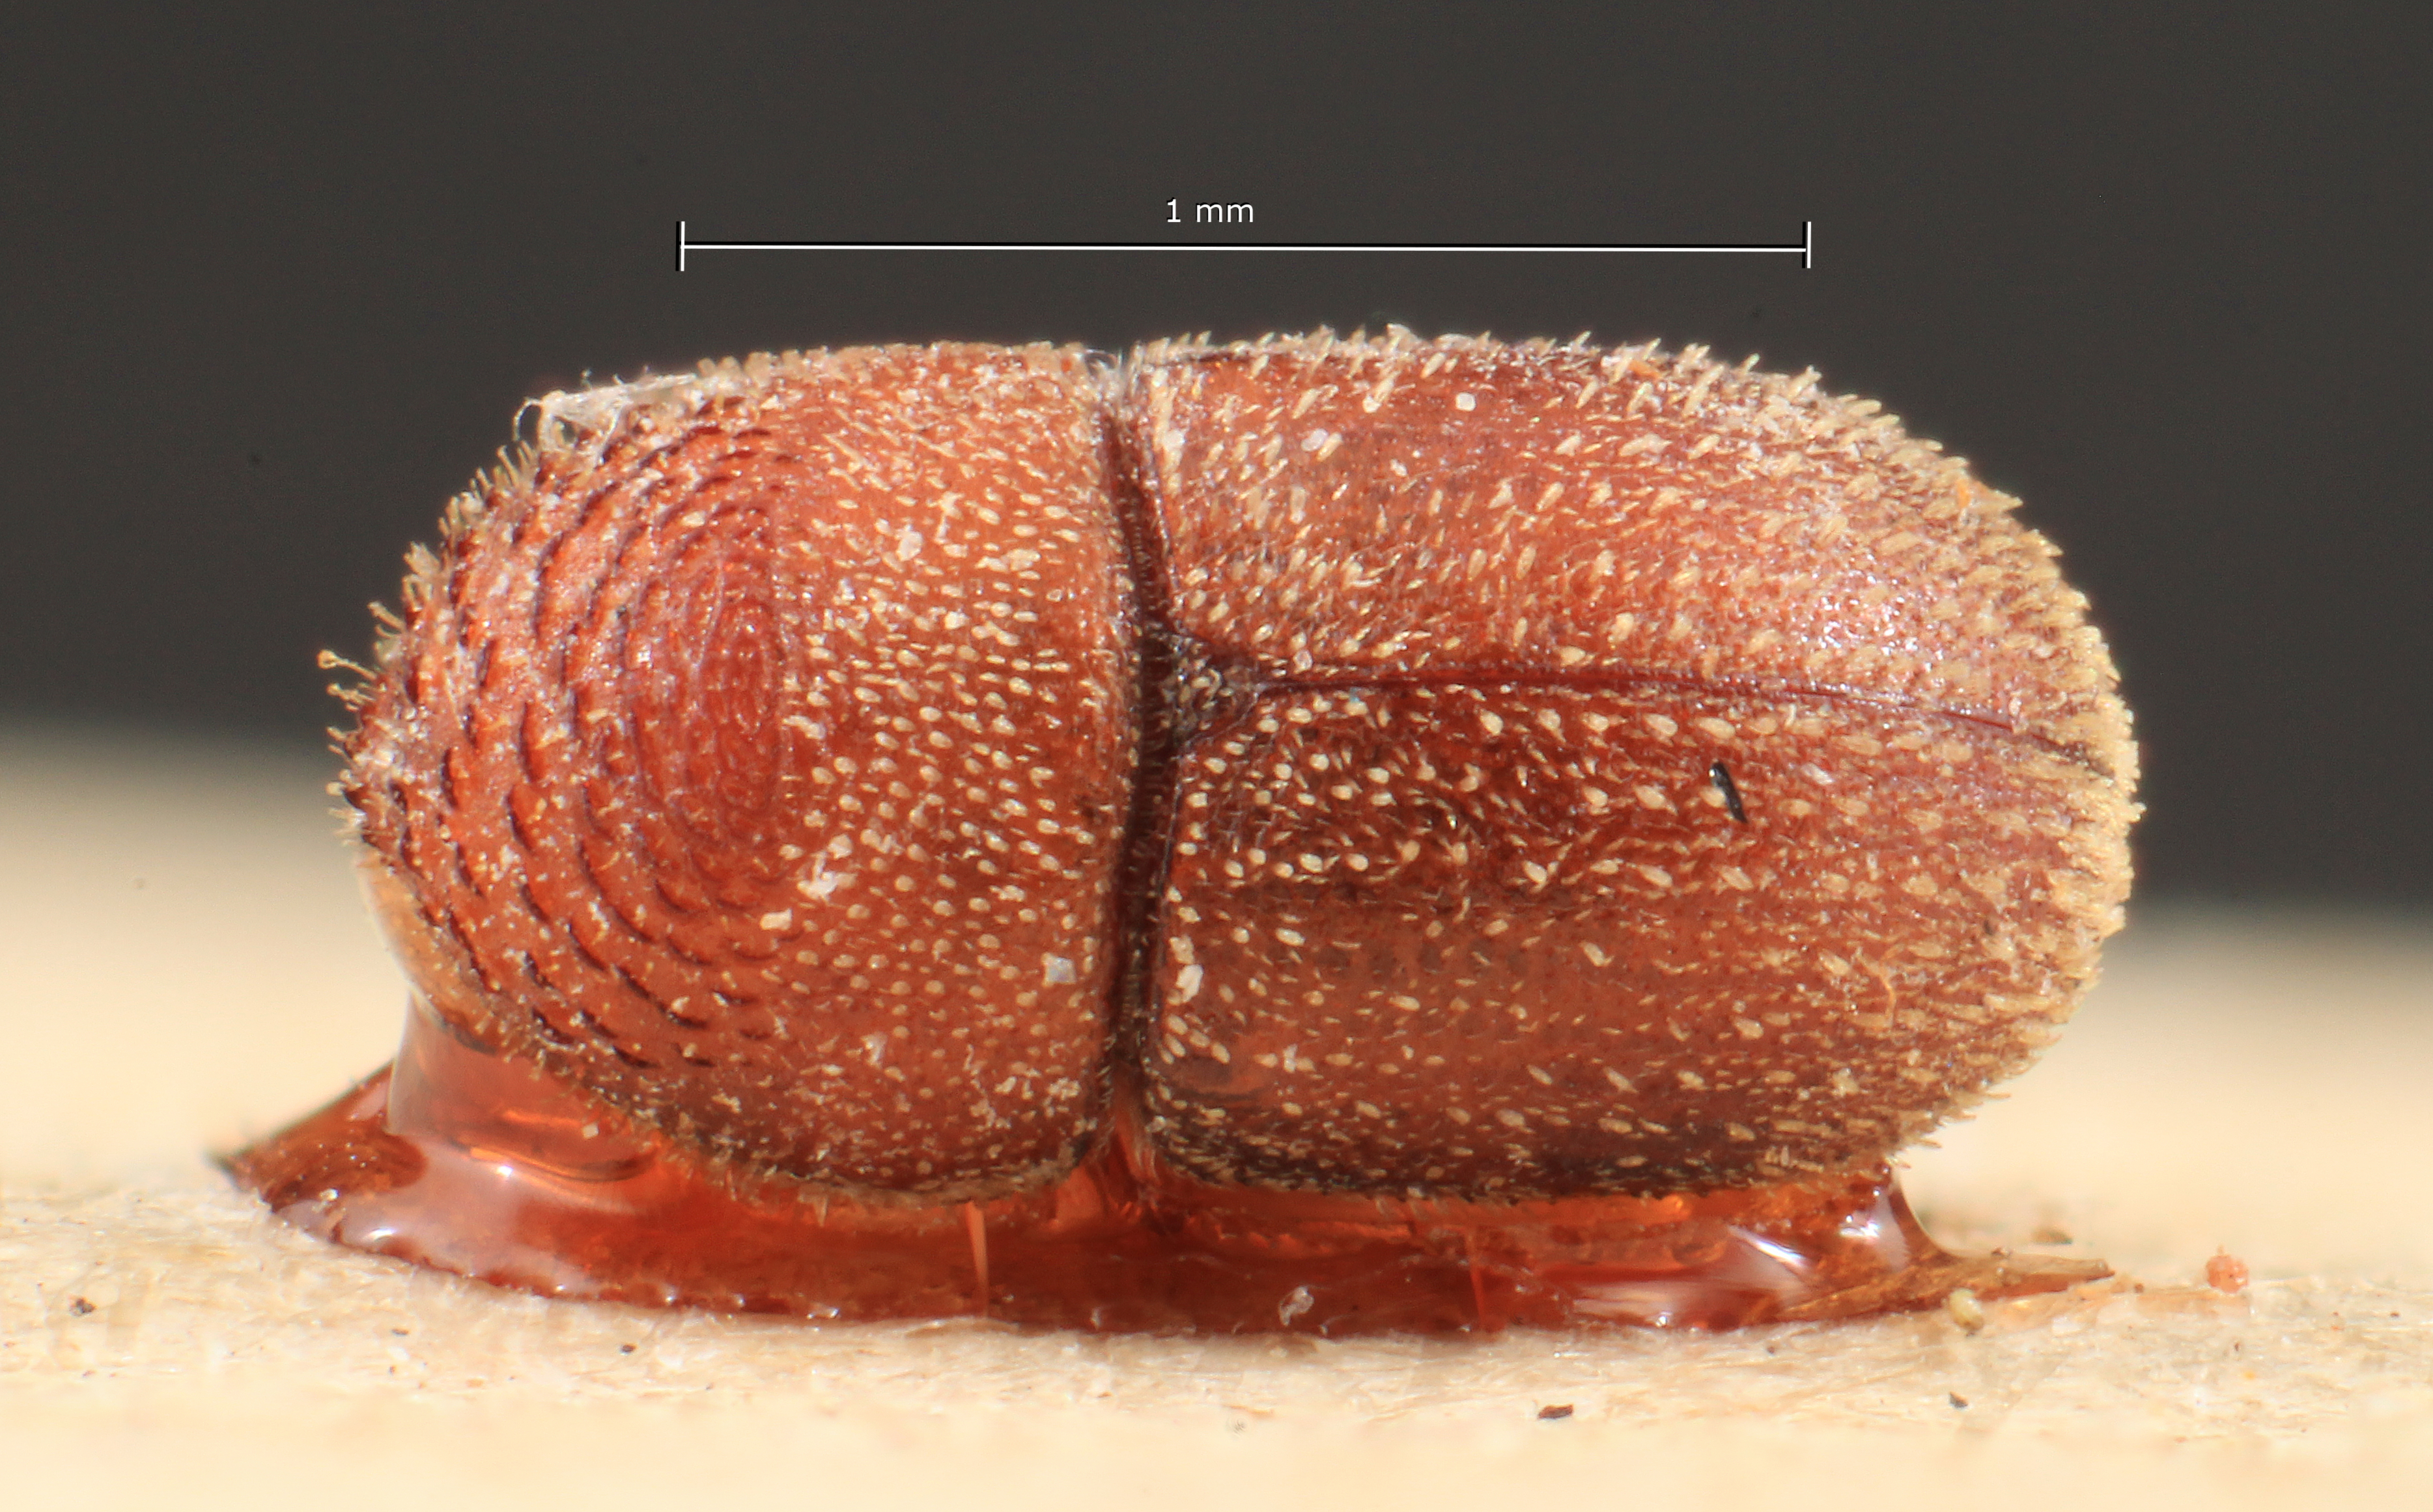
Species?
Cryphalomorphus bangensis
